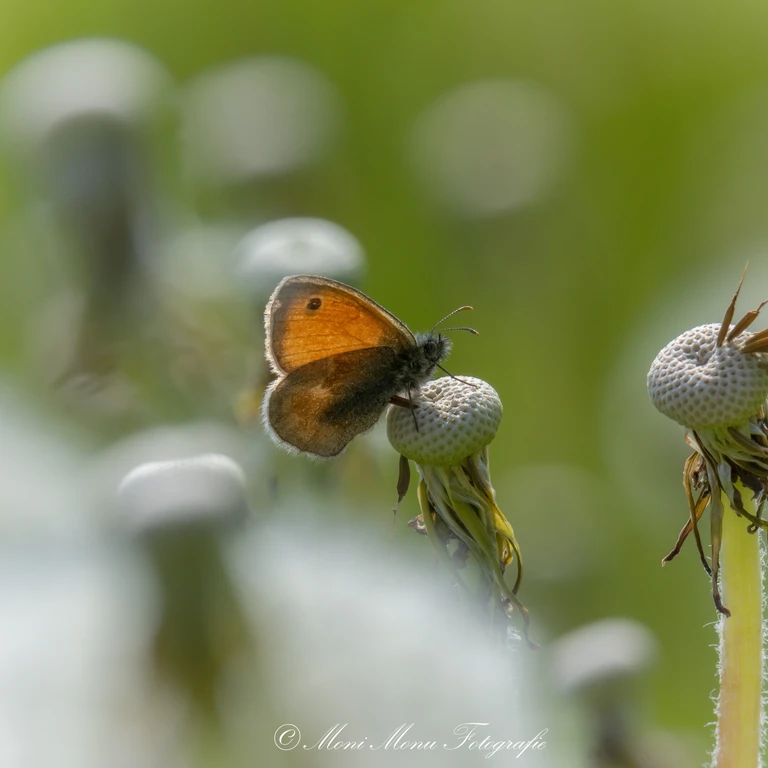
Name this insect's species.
Coenonympha pamphilus
